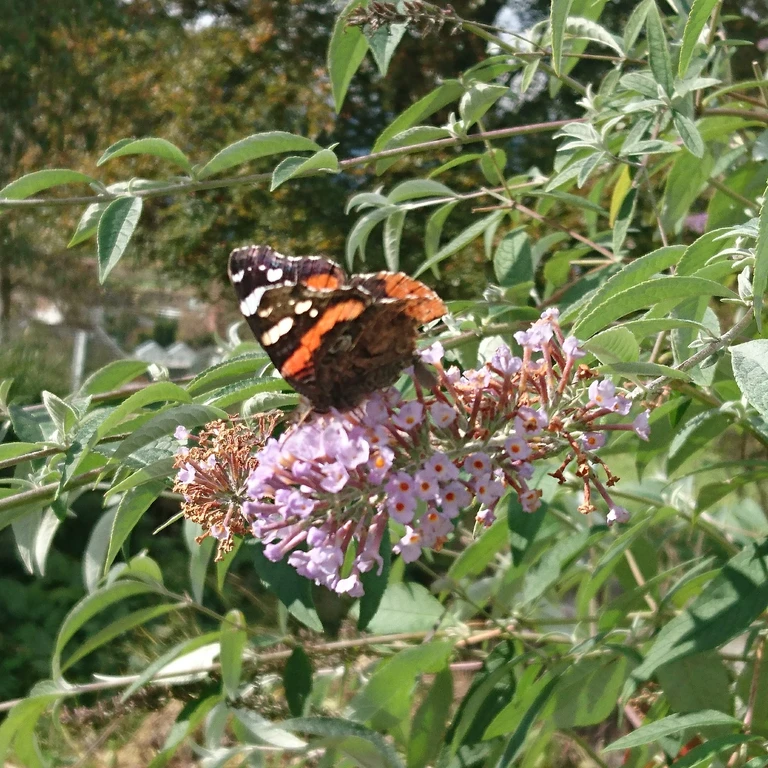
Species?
Vanessa atalanta
